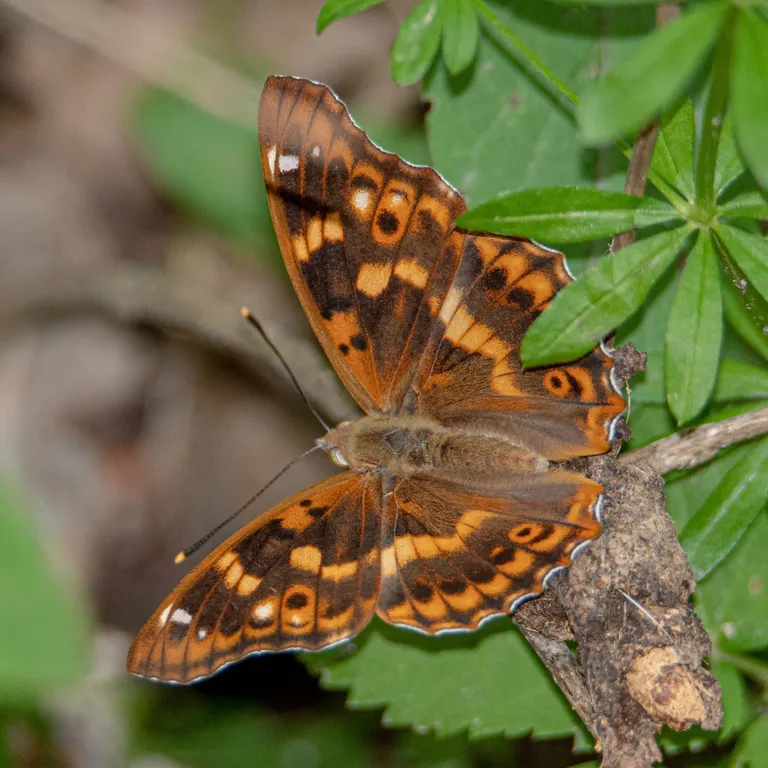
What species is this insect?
Apatura ilia
